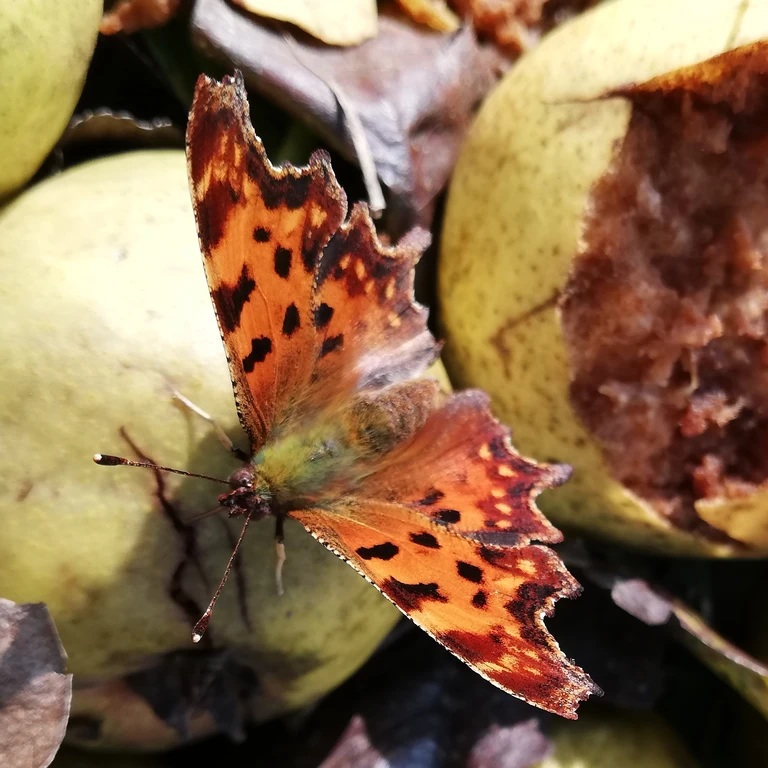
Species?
Polygonia c-album
